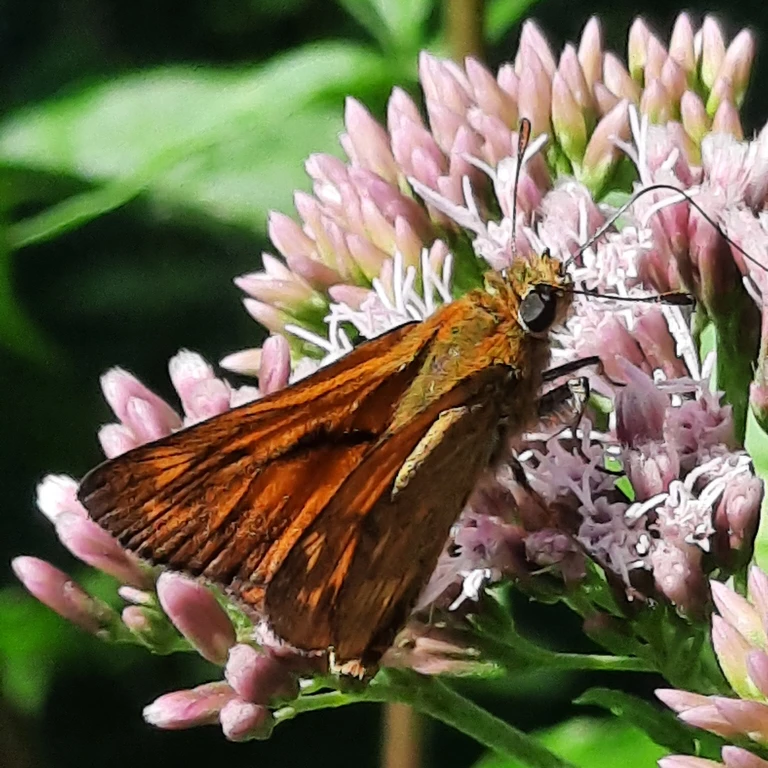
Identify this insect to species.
Ochlodes sylvanus (also Ochlodes venata)
